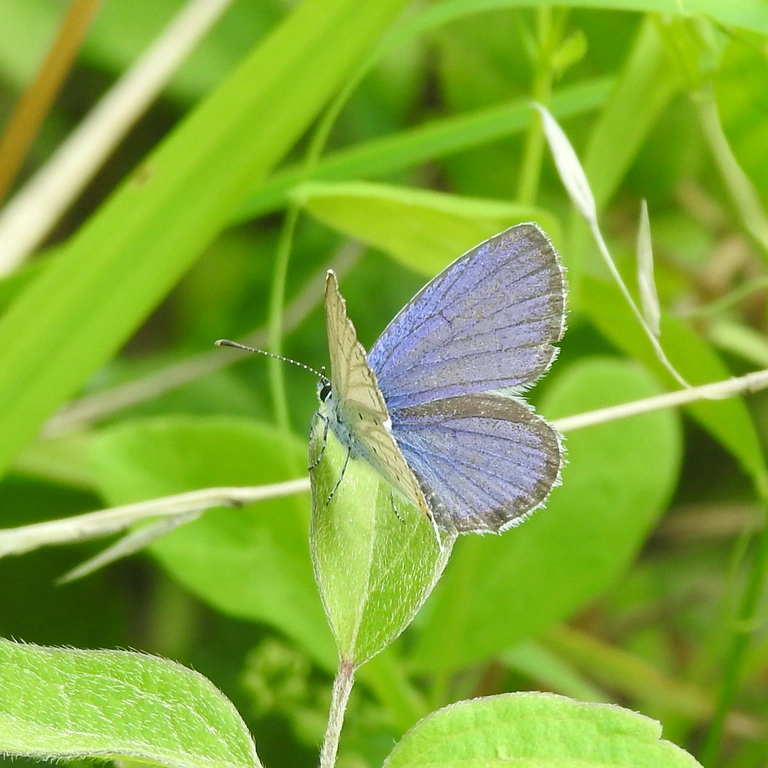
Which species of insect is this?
Cupido argiades (also Elkalyce argiades)
